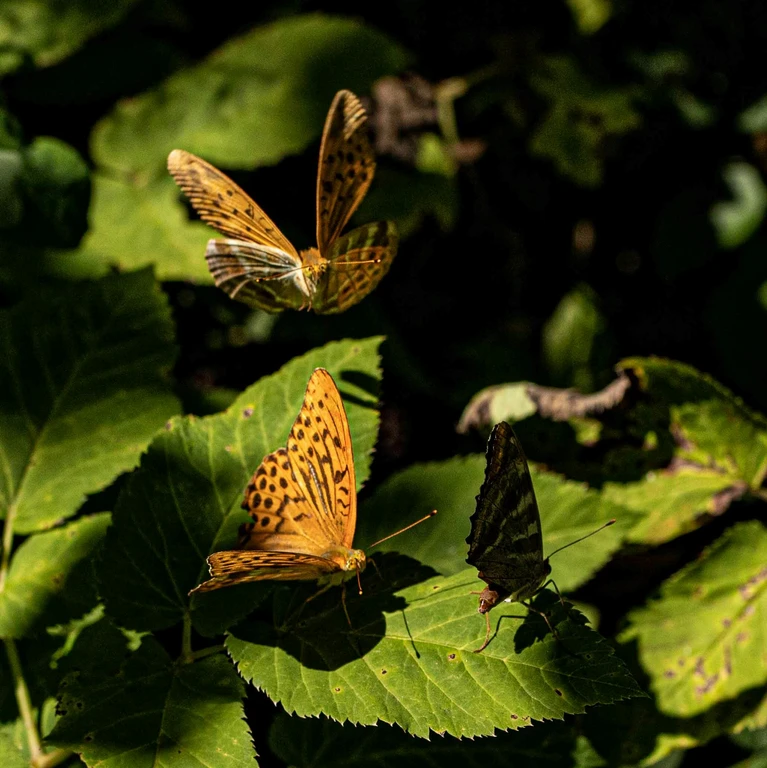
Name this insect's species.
Argynnis paphia
